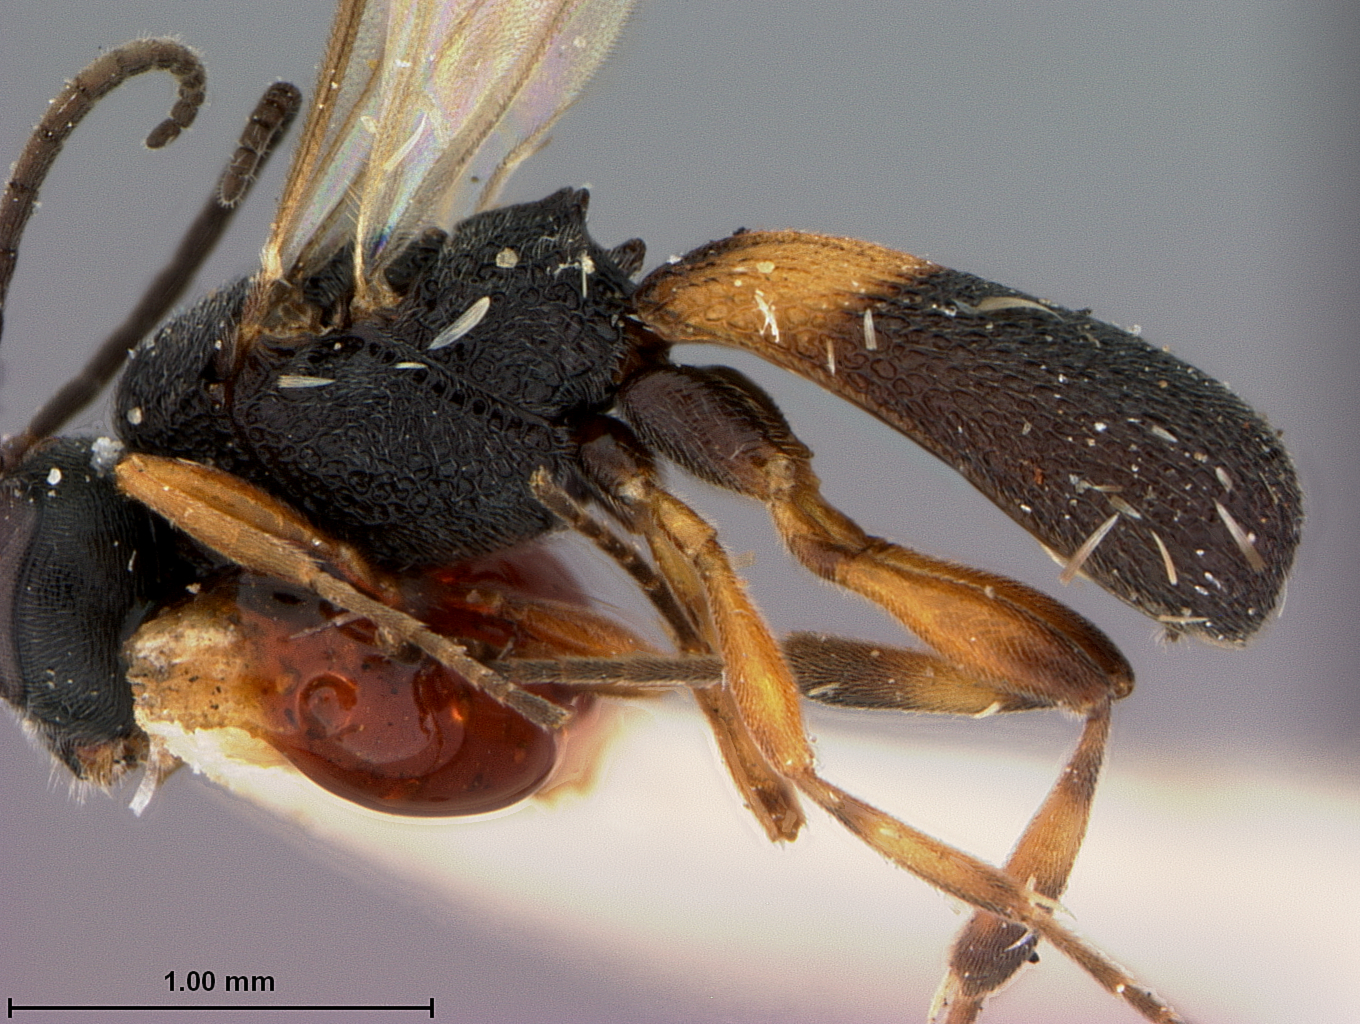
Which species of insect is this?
Chelonus caulicola
